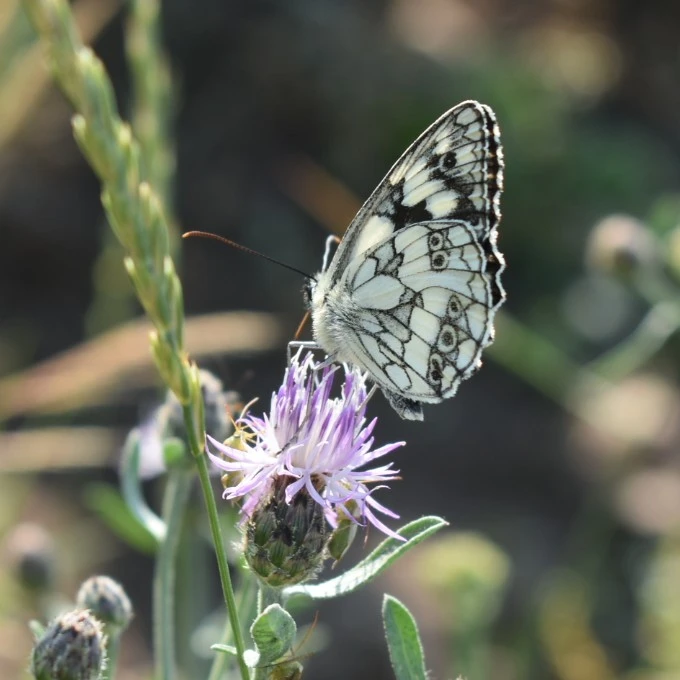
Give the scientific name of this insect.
Melanargia galathea
